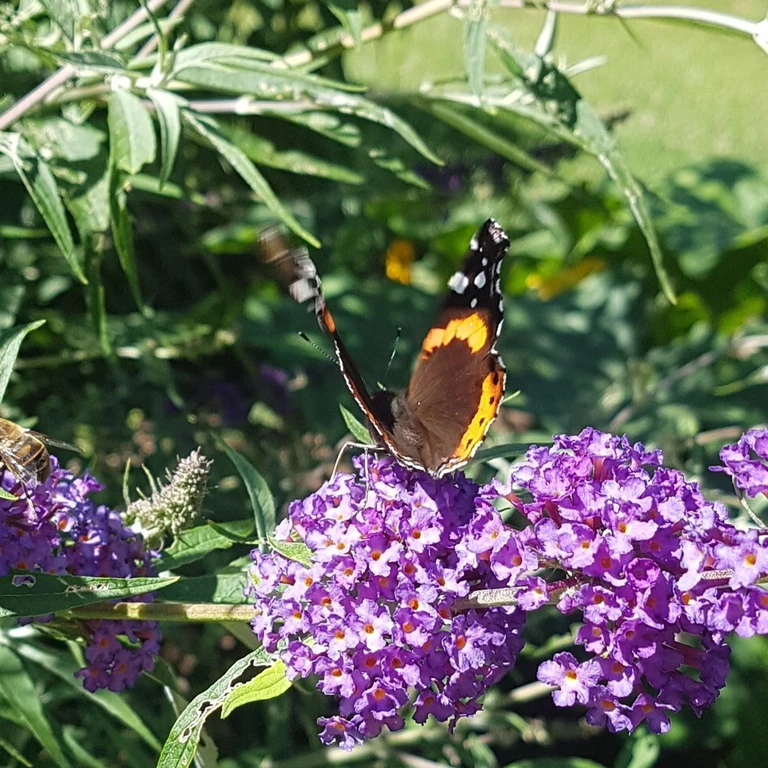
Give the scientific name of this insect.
Vanessa atalanta
